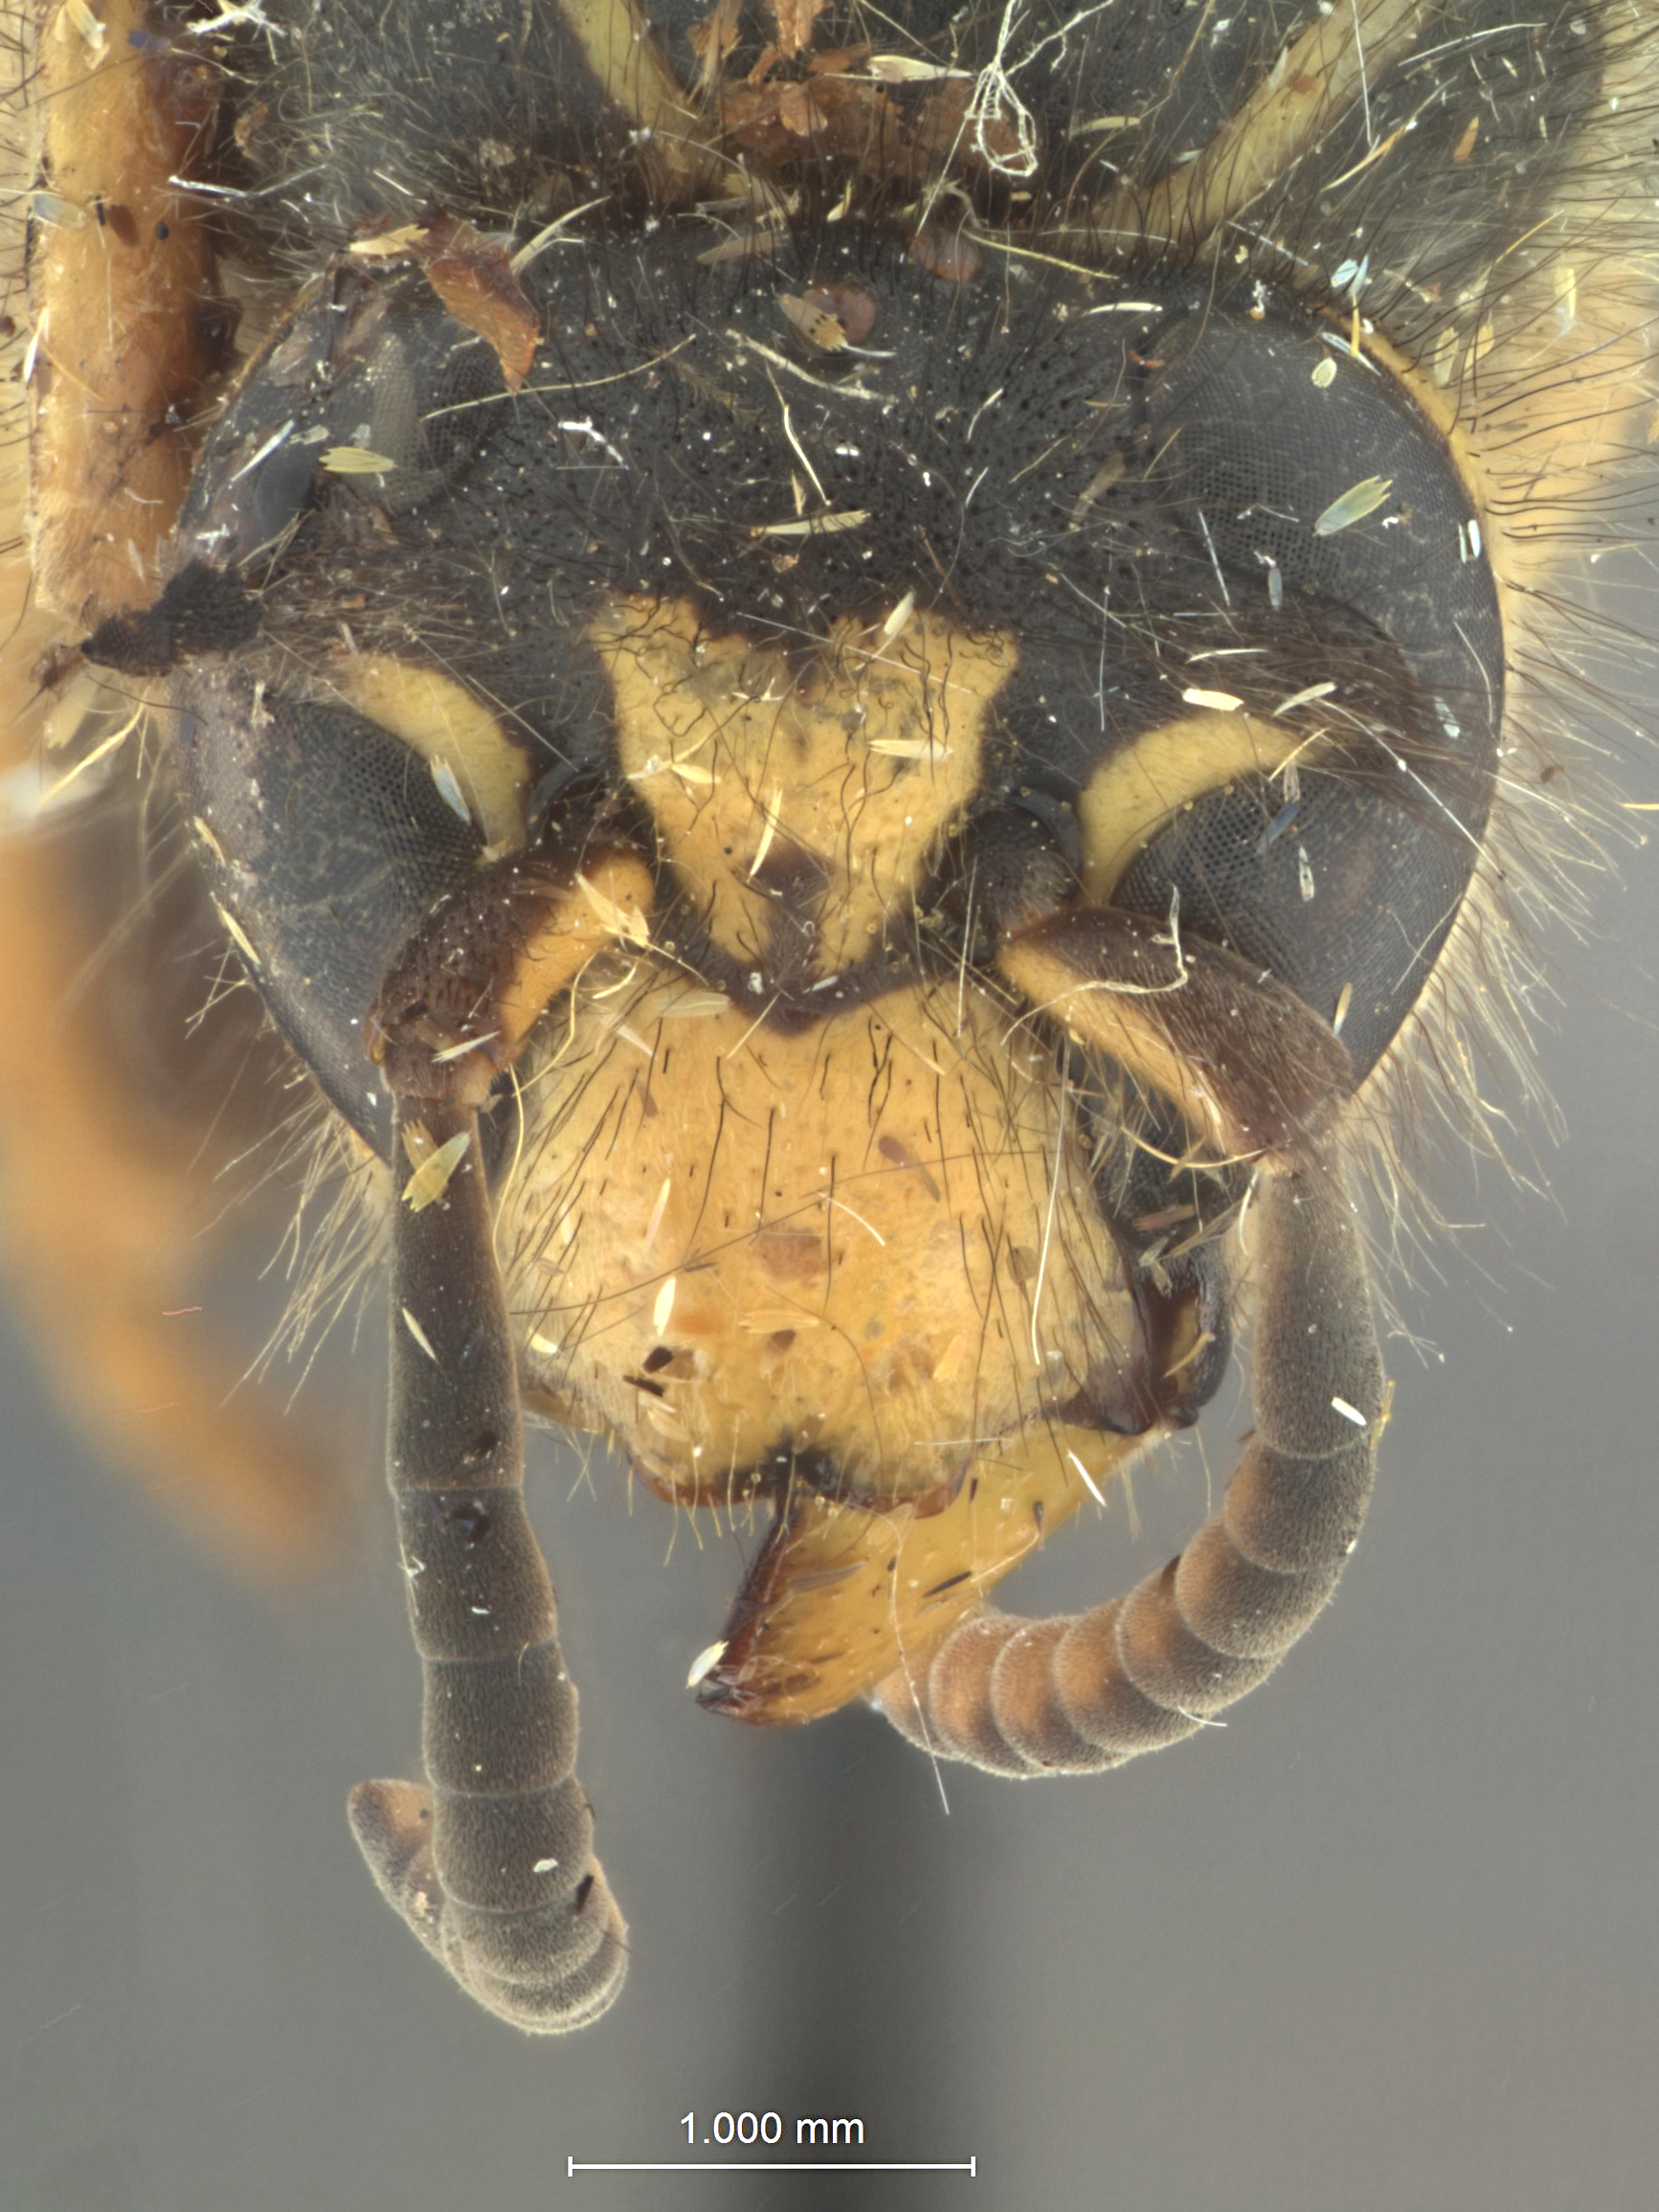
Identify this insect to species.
Dolichovespula sinensis
